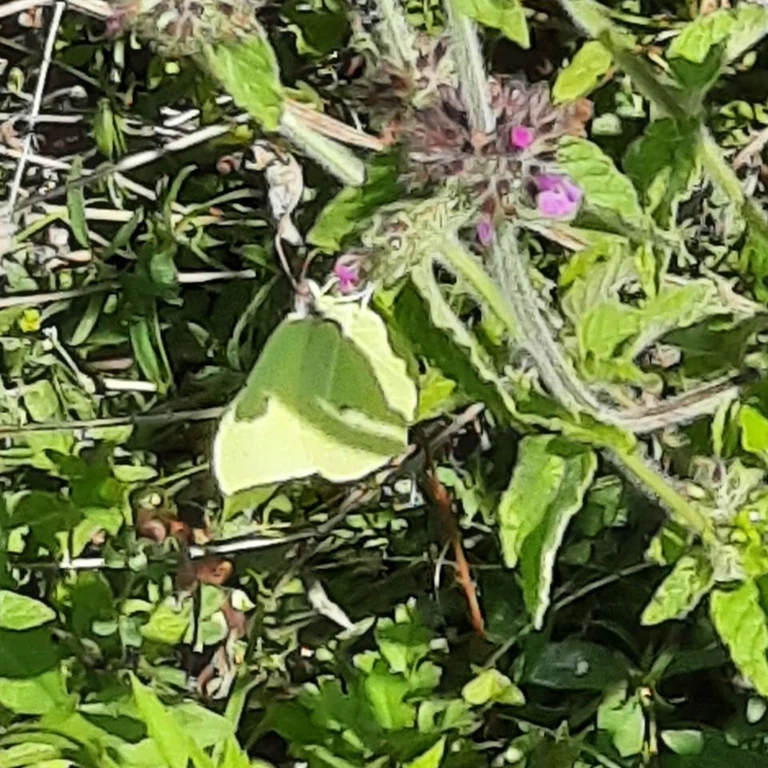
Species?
Gonepteryx rhamni
